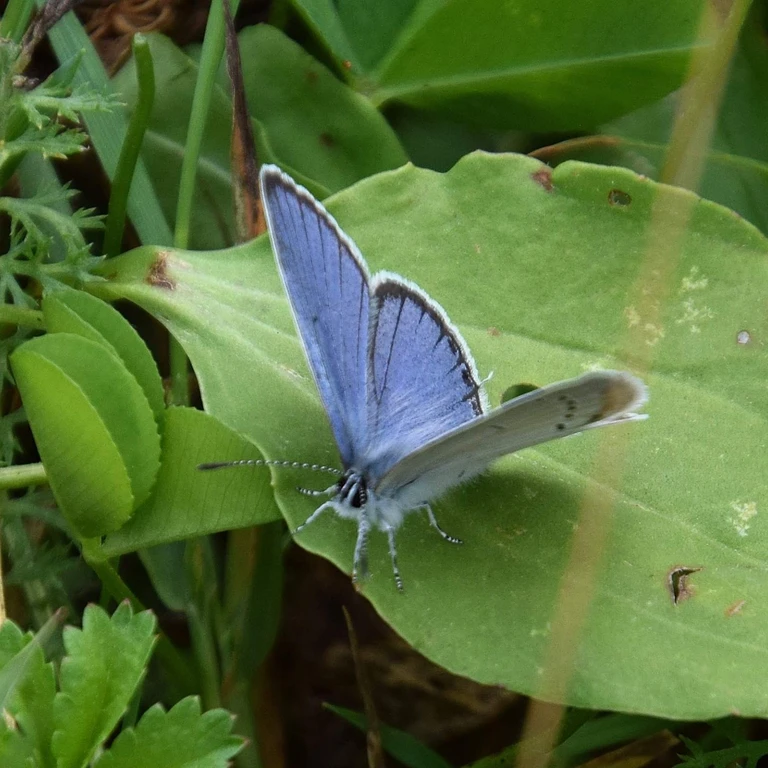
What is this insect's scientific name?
Cupido argiades (also Elkalyce argiades)
